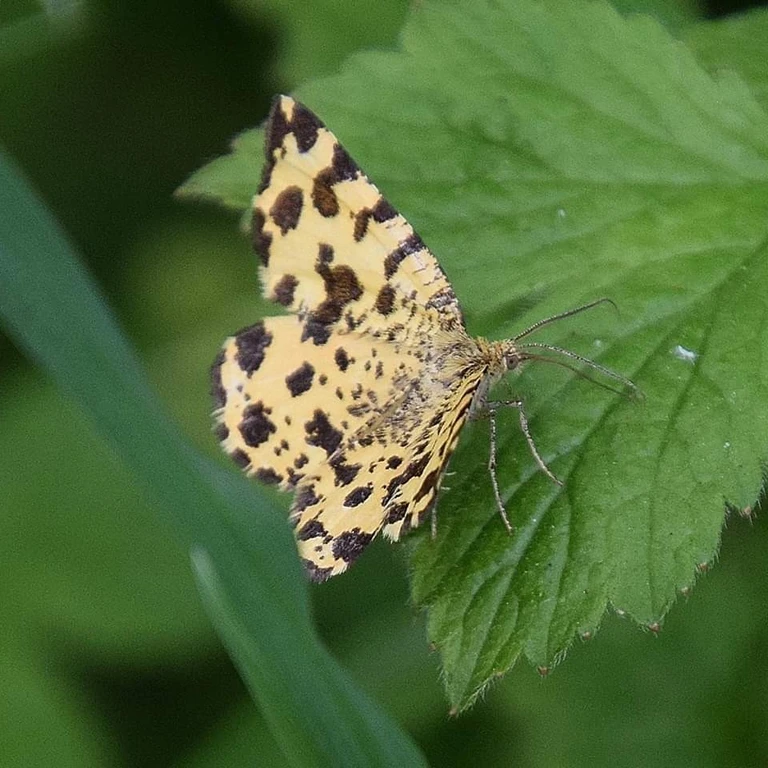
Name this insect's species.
Pseudopanthera macularia
